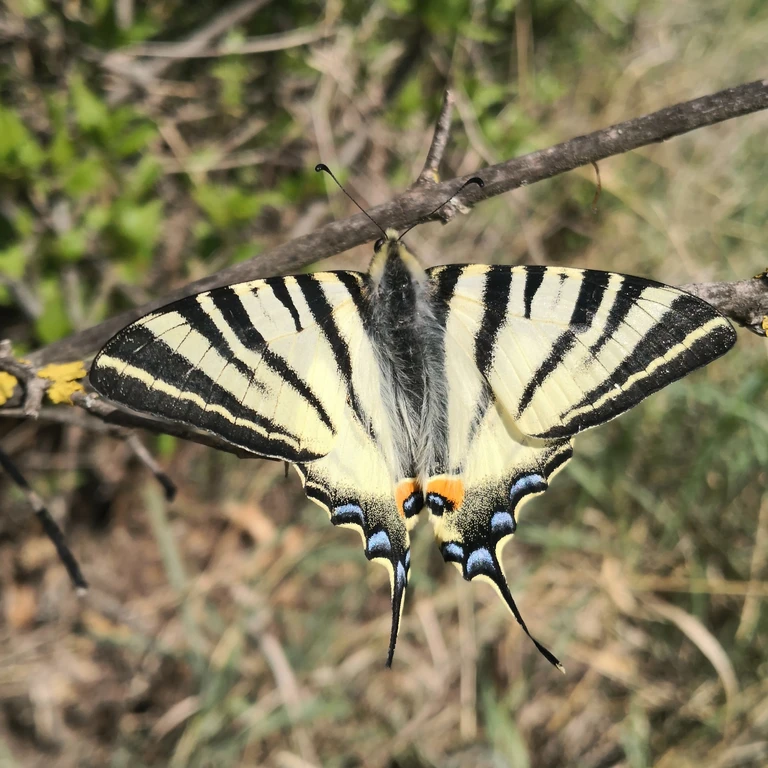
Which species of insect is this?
Iphiclides podalirius
